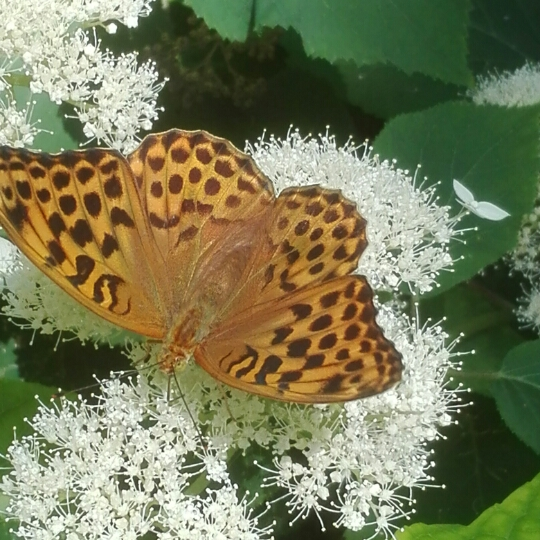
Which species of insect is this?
Argynnis paphia
